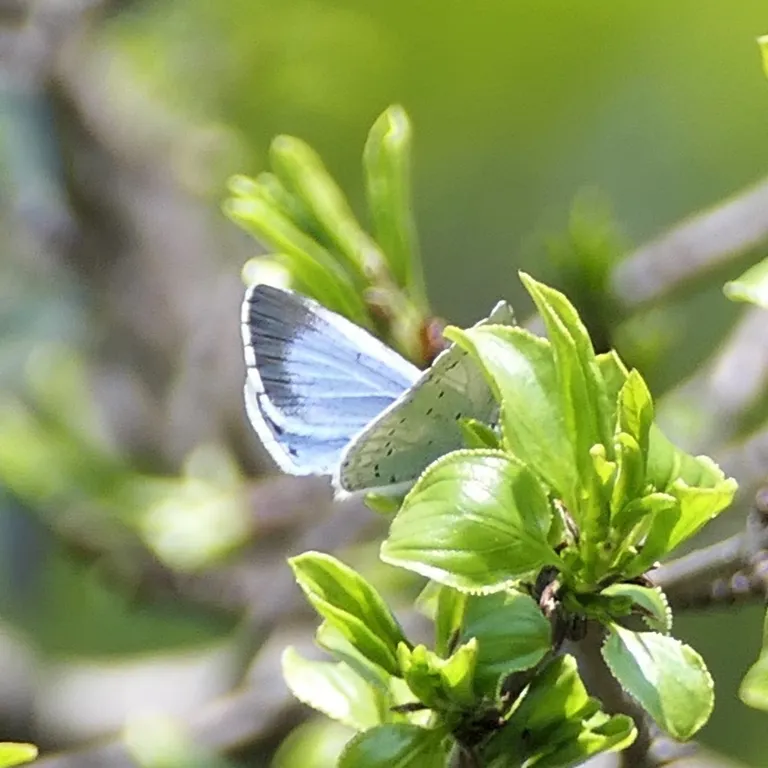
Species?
Celastrina argiolus
